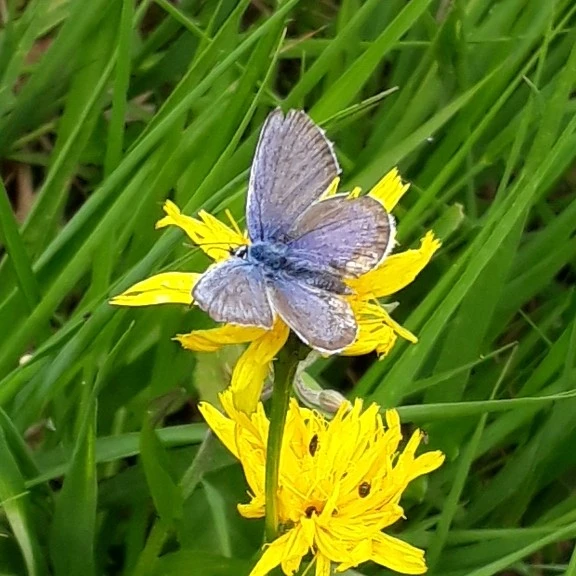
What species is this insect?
Plebejus argus
